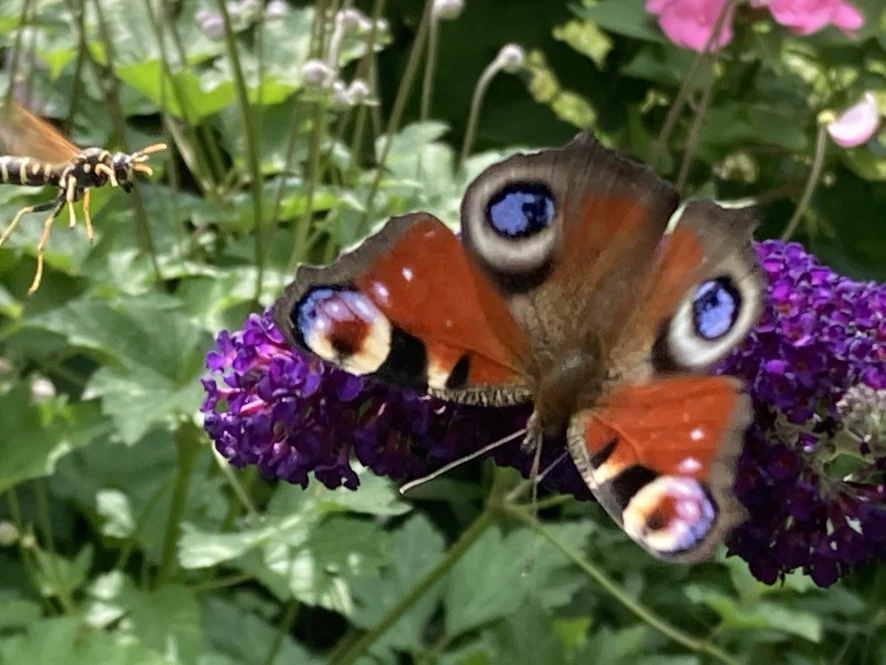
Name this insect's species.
Aglais io
